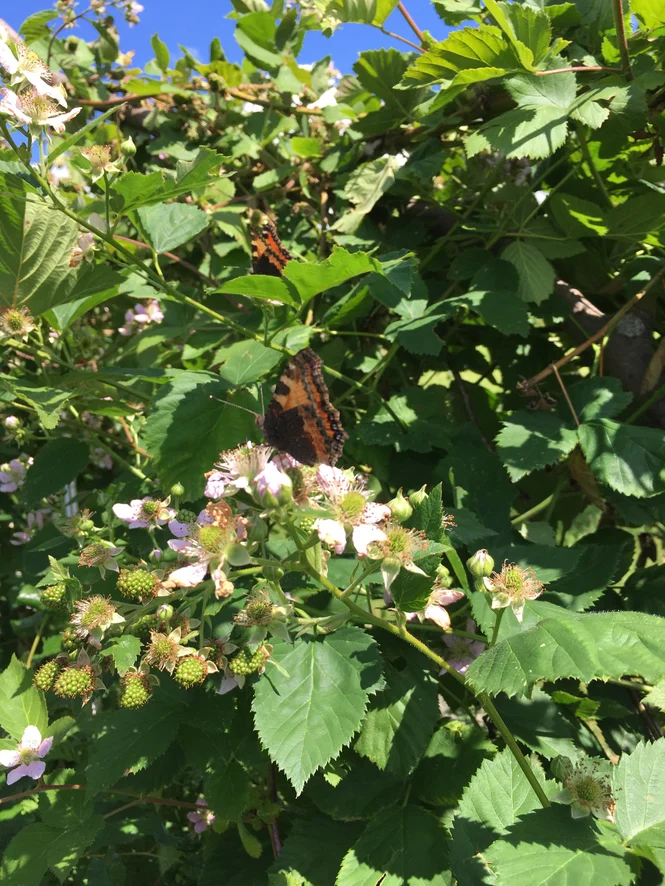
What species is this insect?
Aglais urticae
